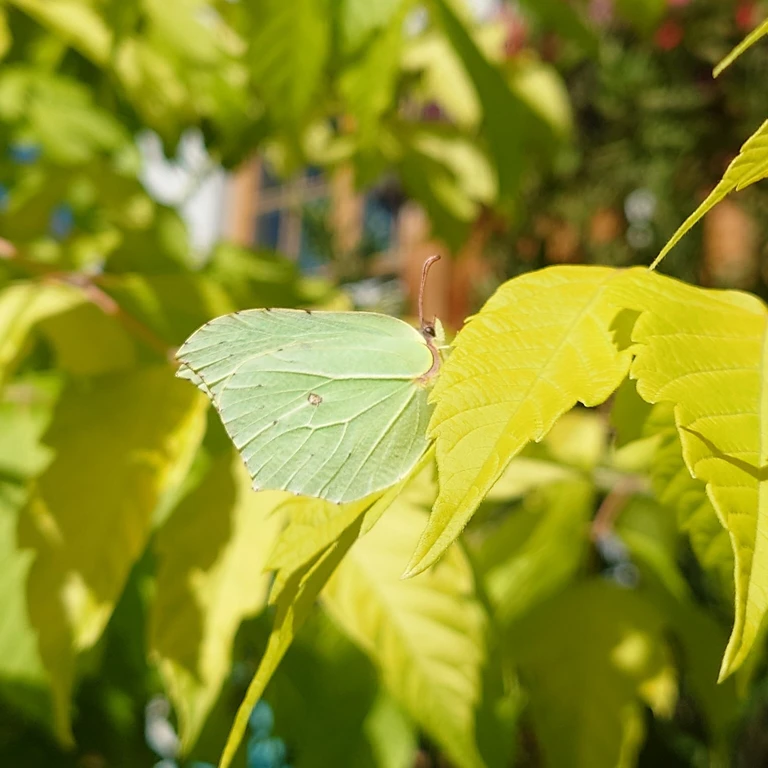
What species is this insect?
Gonepteryx rhamni
